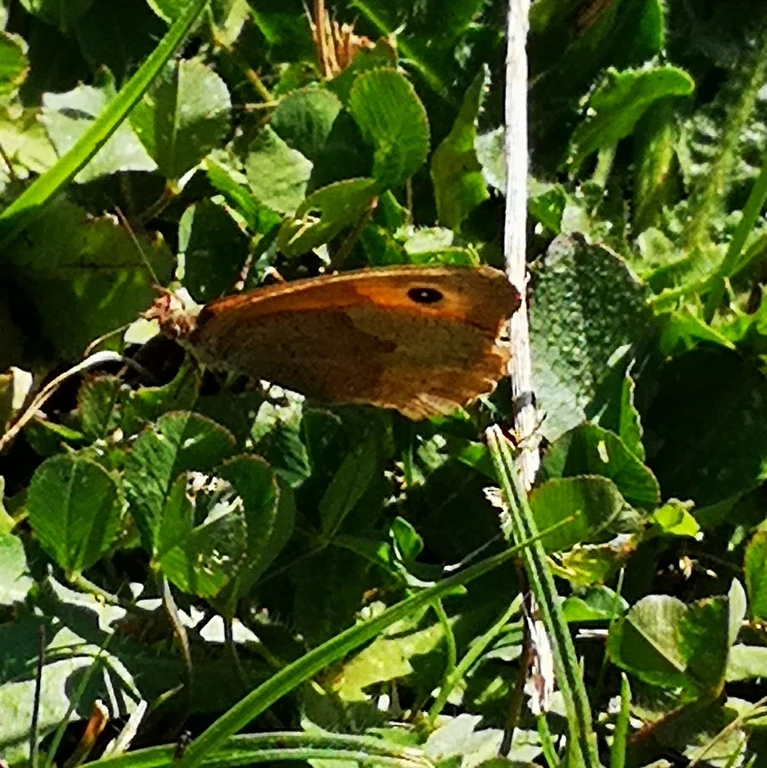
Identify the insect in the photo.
Maniola jurtina
